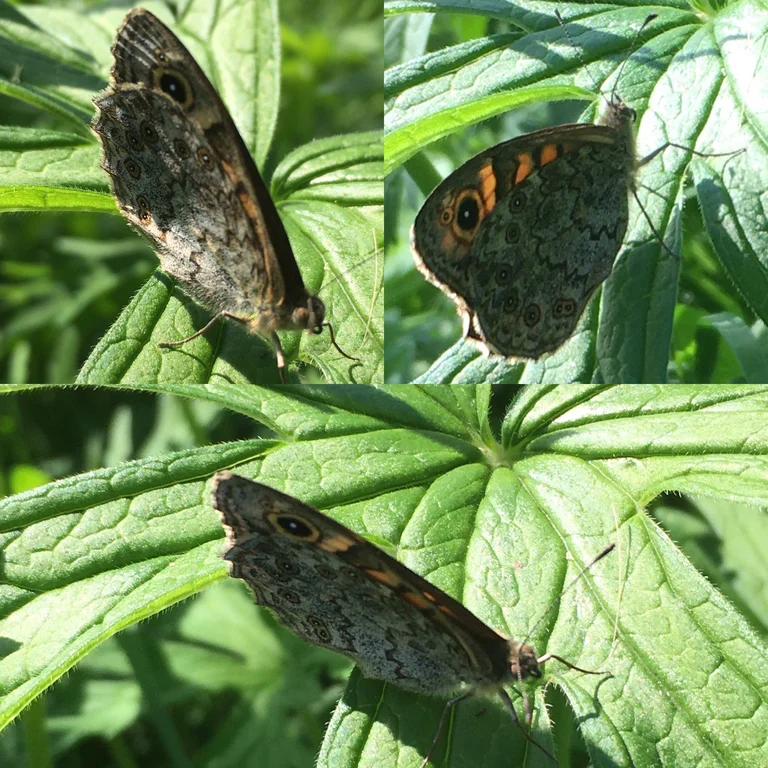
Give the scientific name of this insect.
Lasiommata megera (also Pararge megera)
